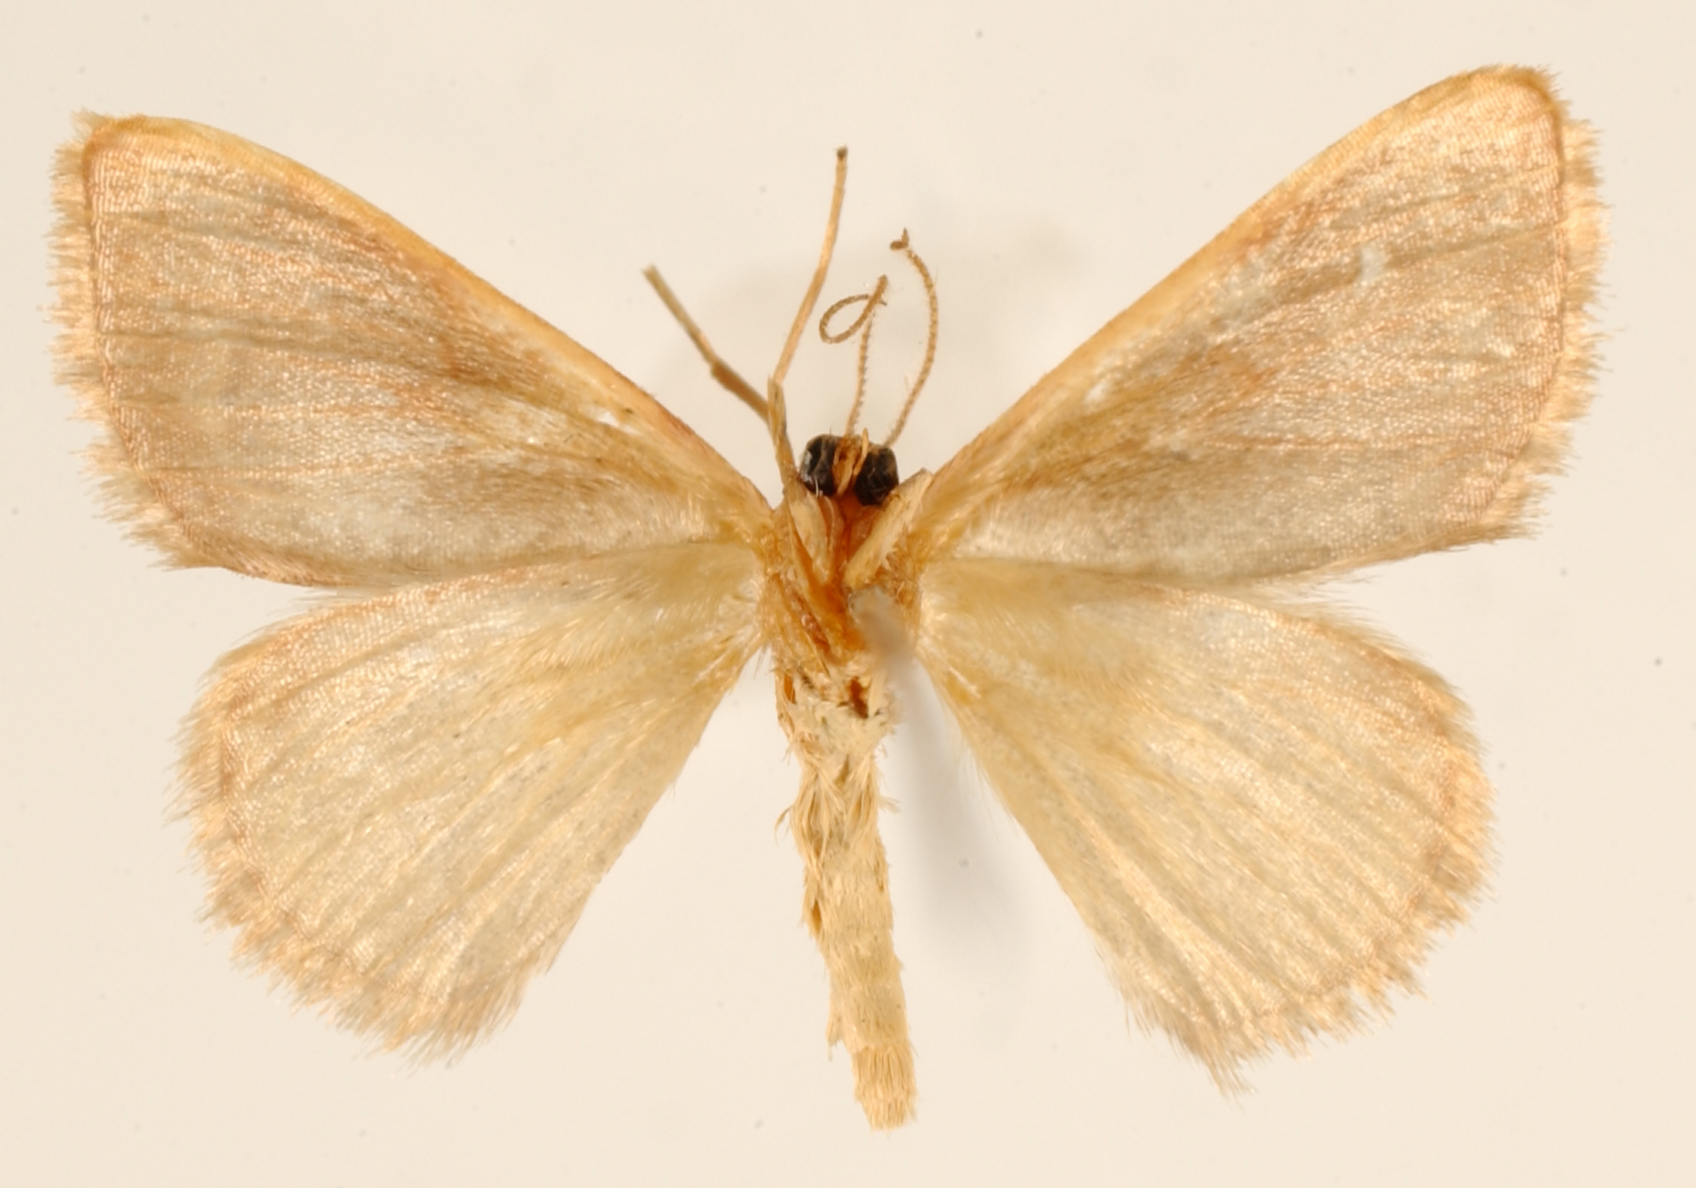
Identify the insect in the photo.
Calyptocome pappasaria
